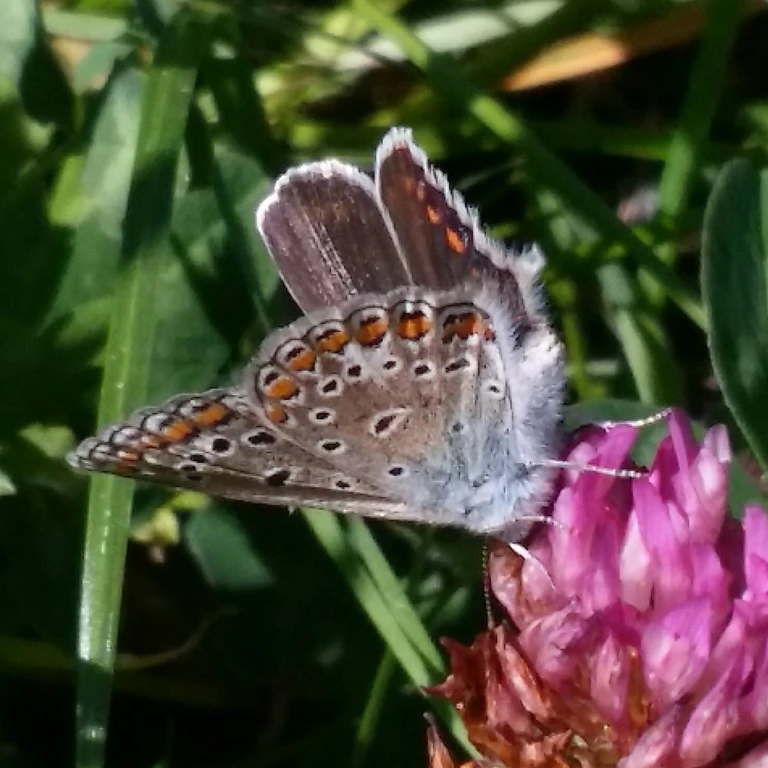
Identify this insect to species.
Polyommatus icarus
